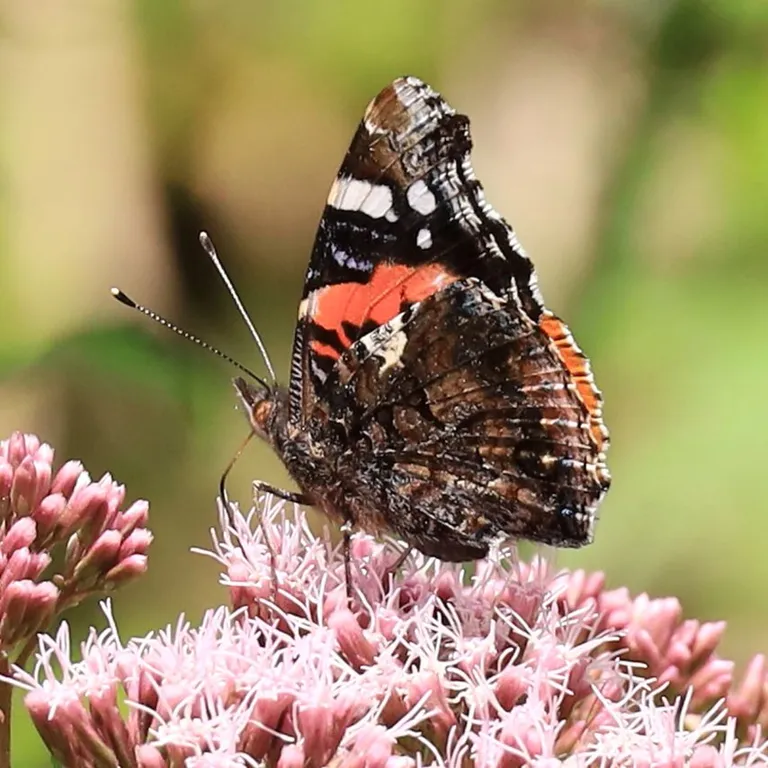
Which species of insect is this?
Vanessa atalanta
